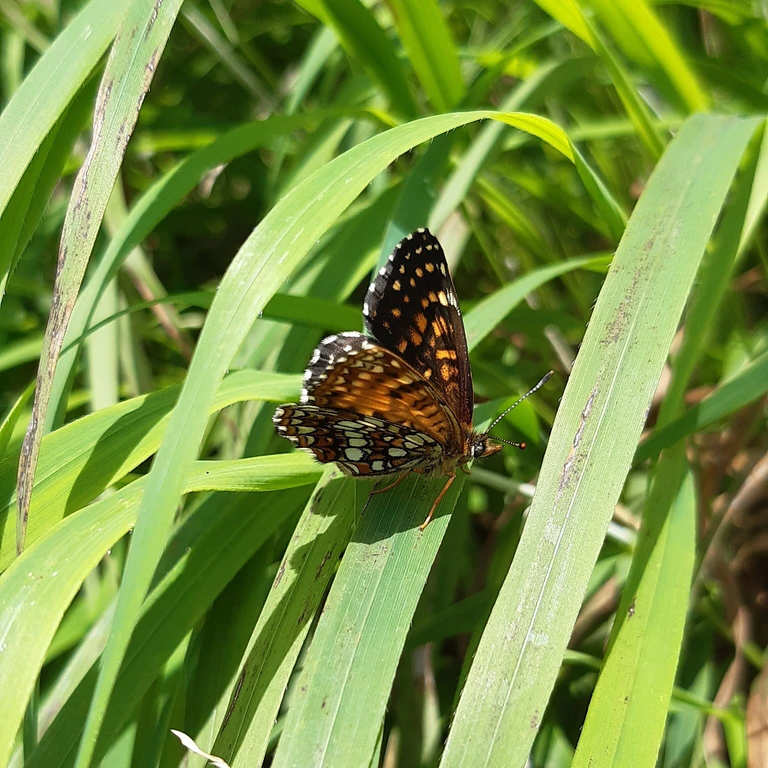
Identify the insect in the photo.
Melitaea diamina
